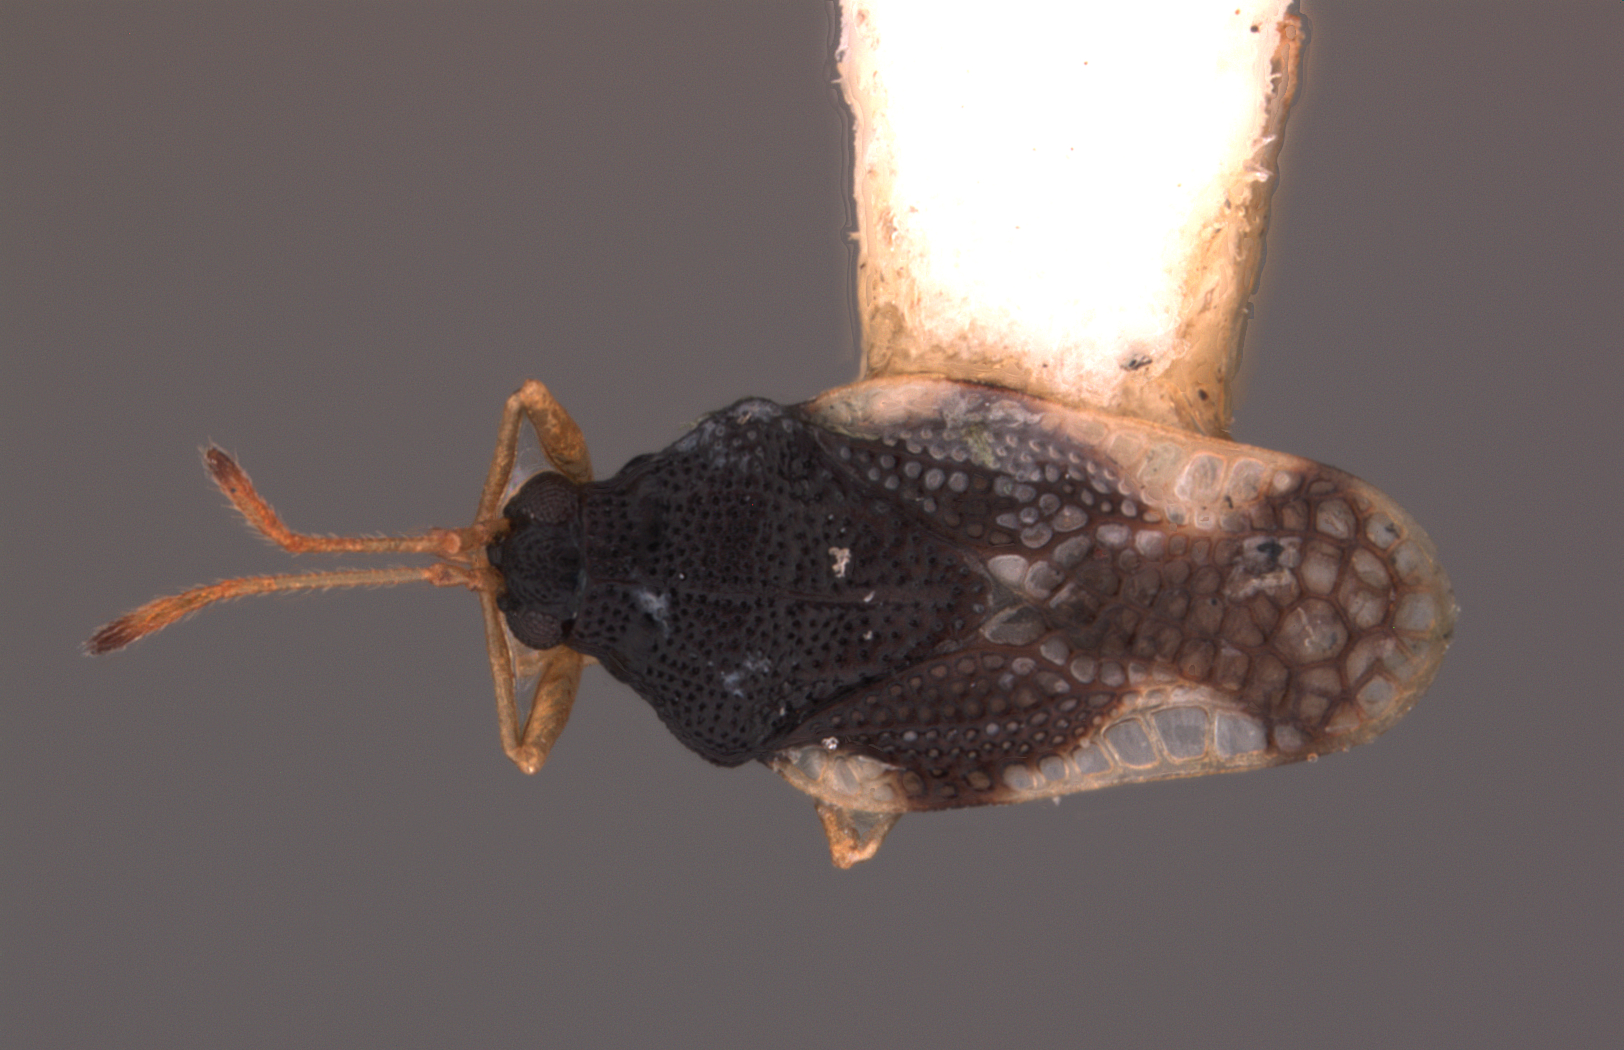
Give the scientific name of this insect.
Amblystira dozieri
